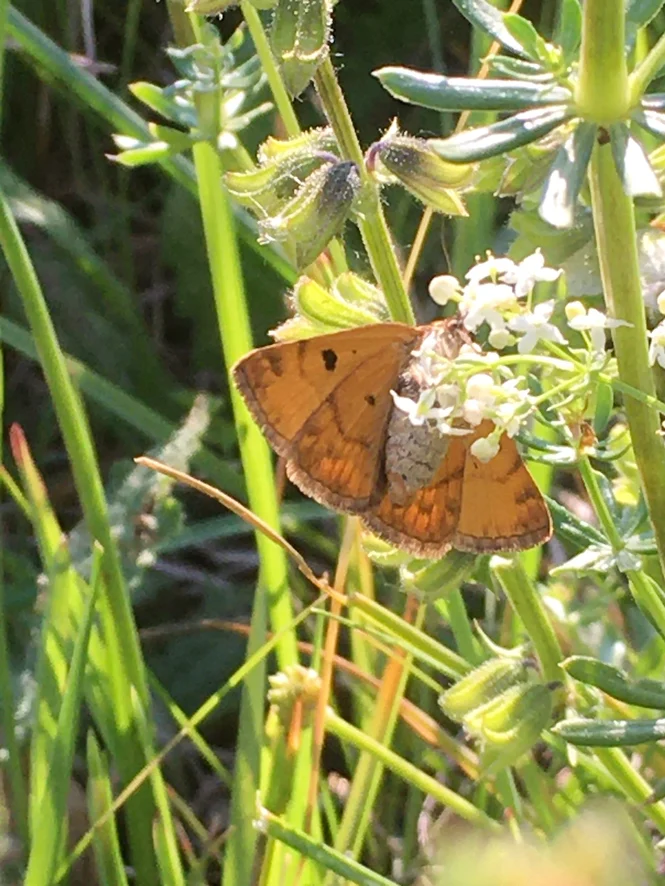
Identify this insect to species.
Euclidia glyphica
